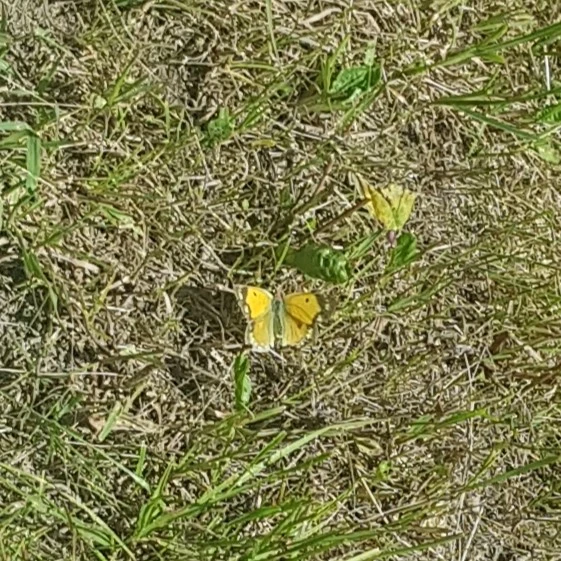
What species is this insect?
Colias croceus
